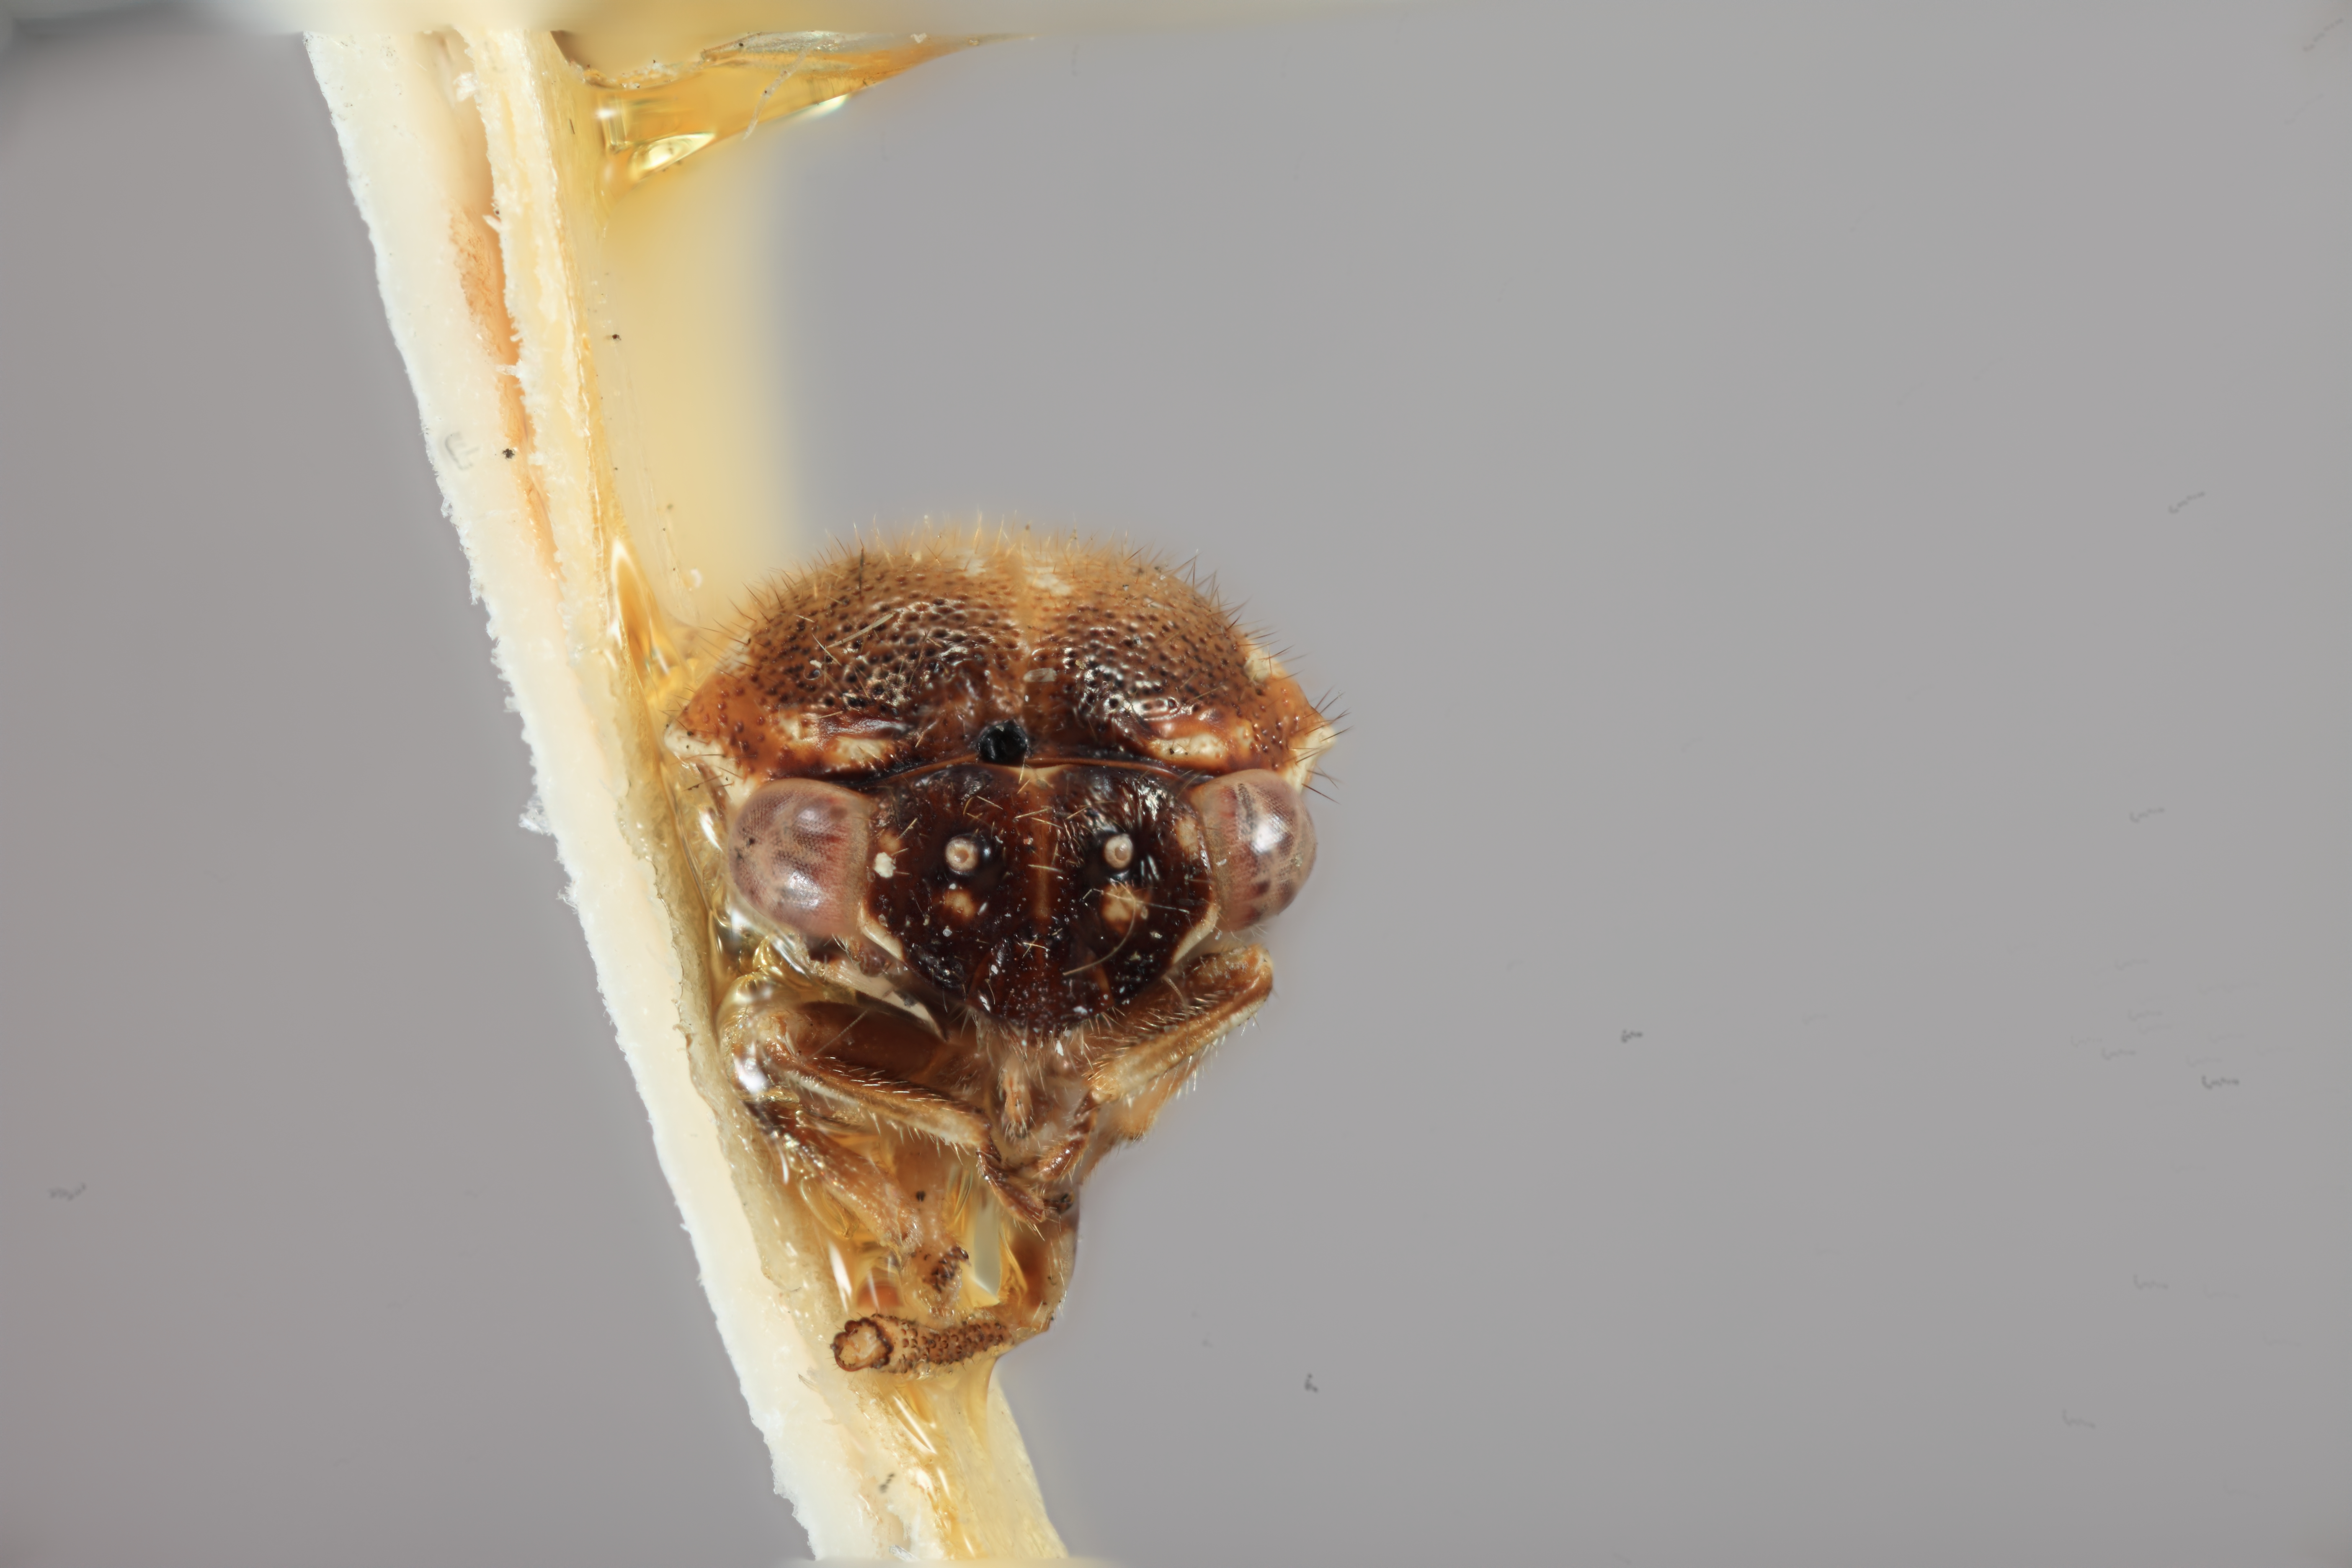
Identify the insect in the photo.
Vanduzea mayana
